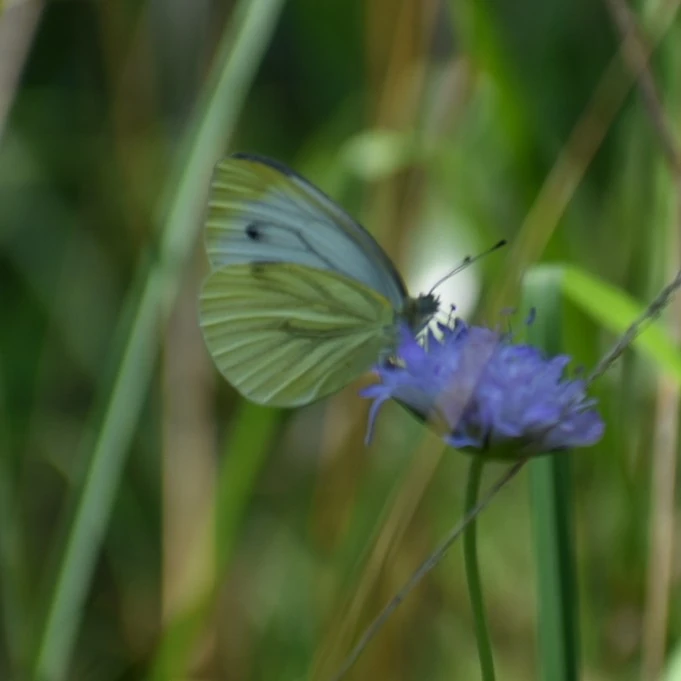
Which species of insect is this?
Pieris napi
